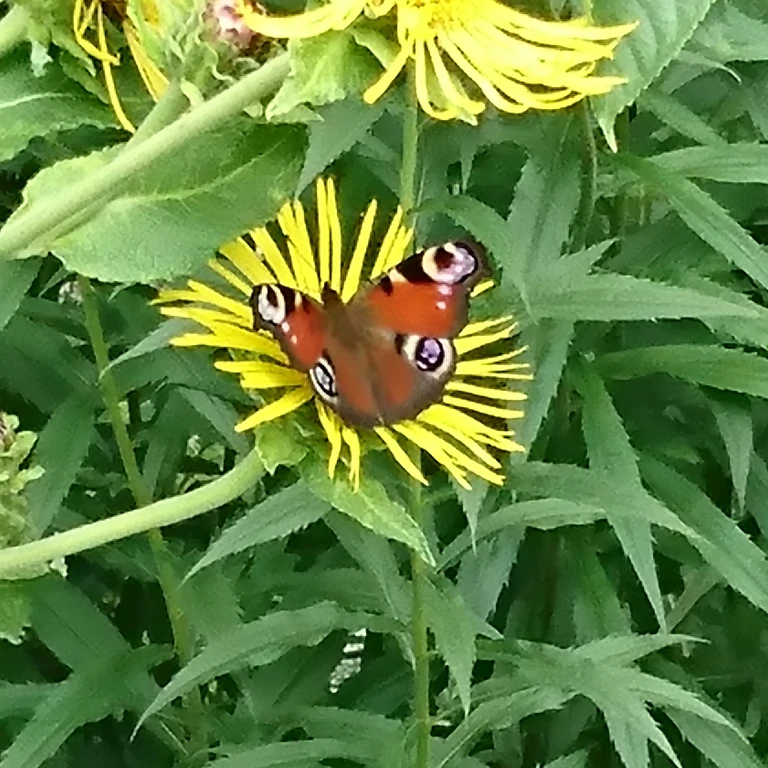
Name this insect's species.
Aglais io
